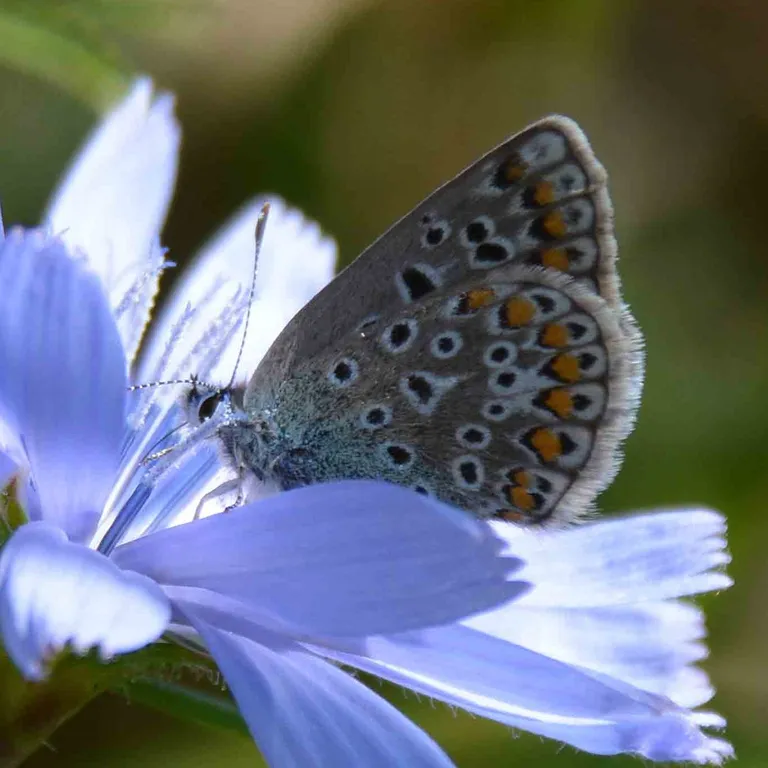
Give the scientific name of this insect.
Polyommatus icarus
